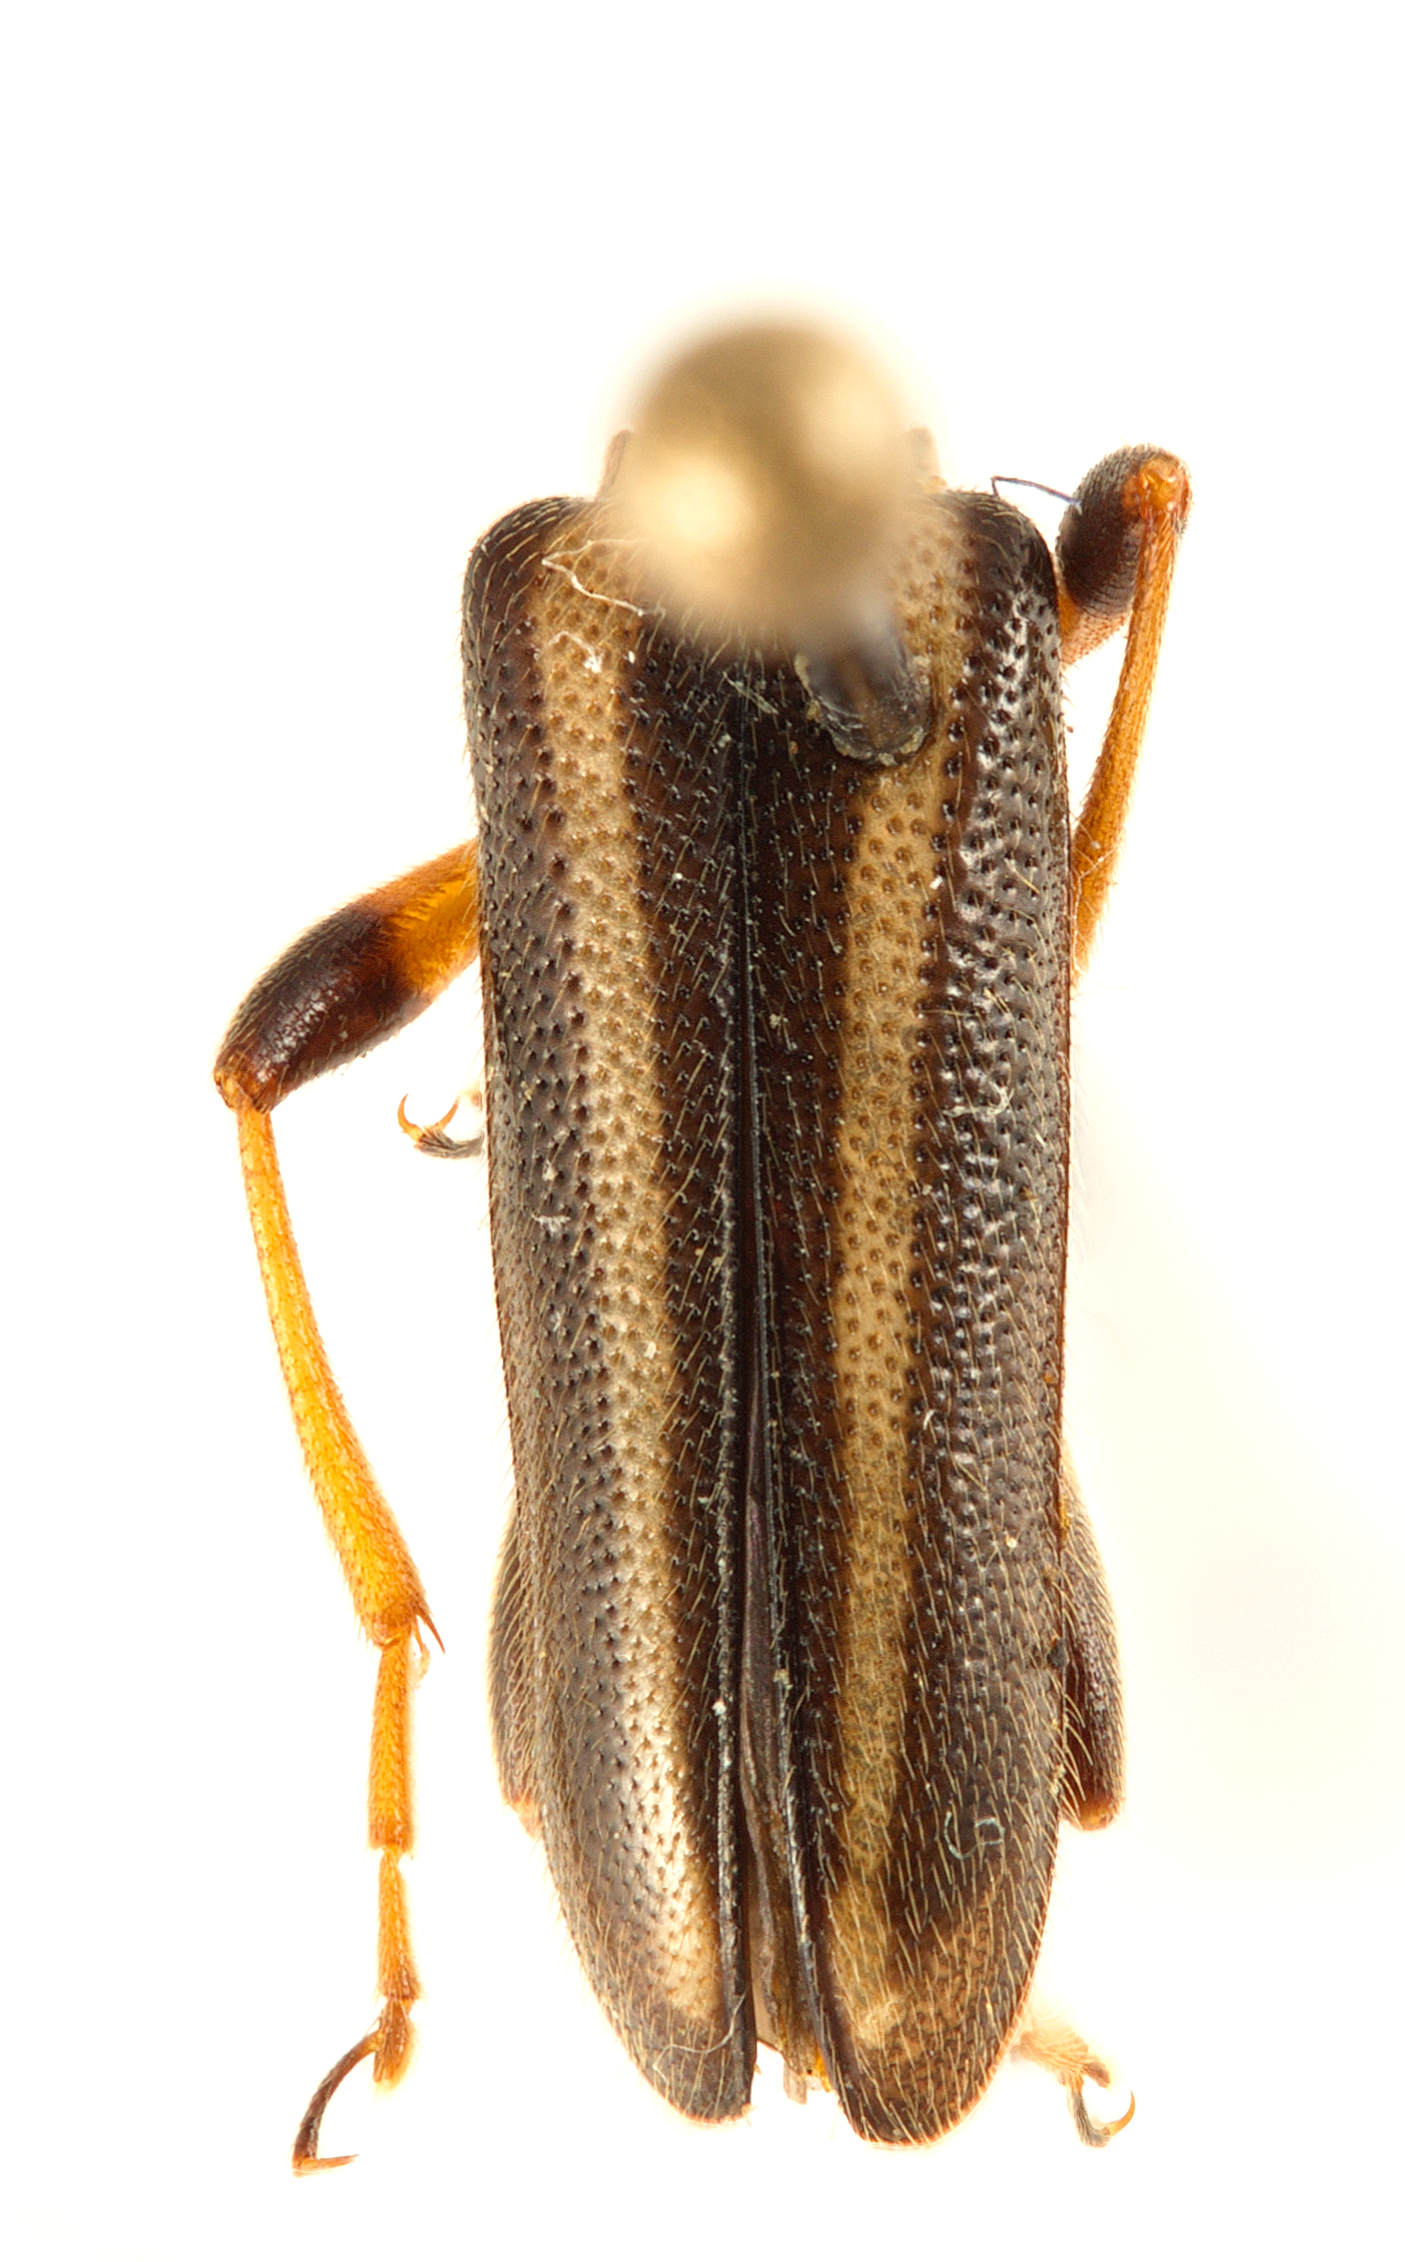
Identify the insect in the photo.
Leptalia macilenta
